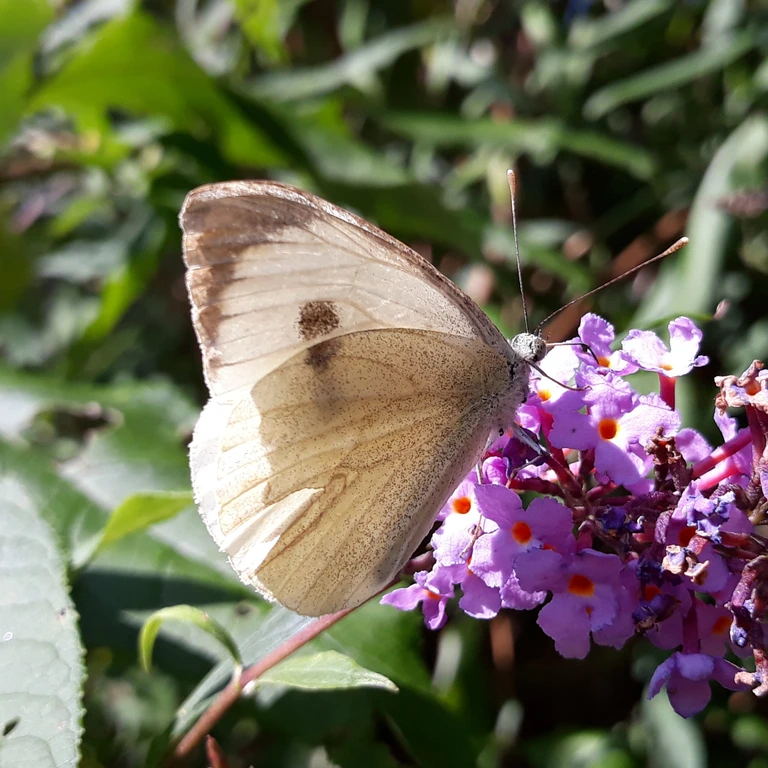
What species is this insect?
Pieris brassicae
